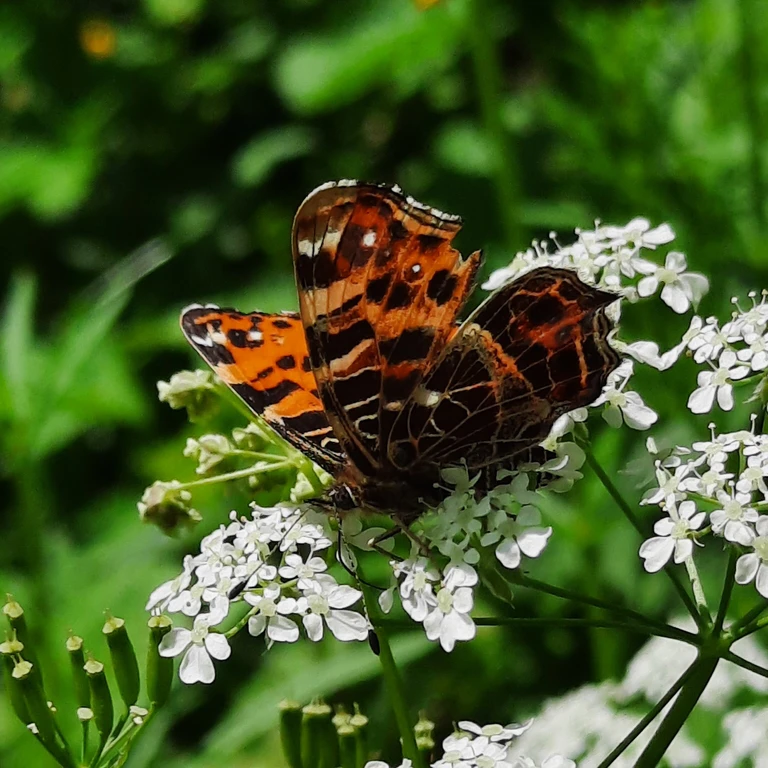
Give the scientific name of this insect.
Araschnia levana
